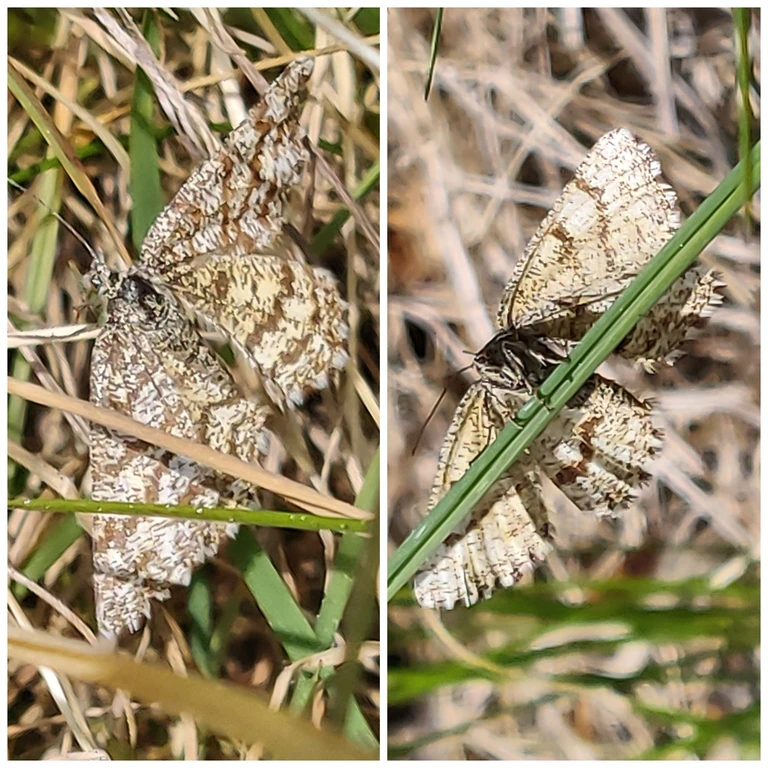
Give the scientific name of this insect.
Ematurga atomaria
